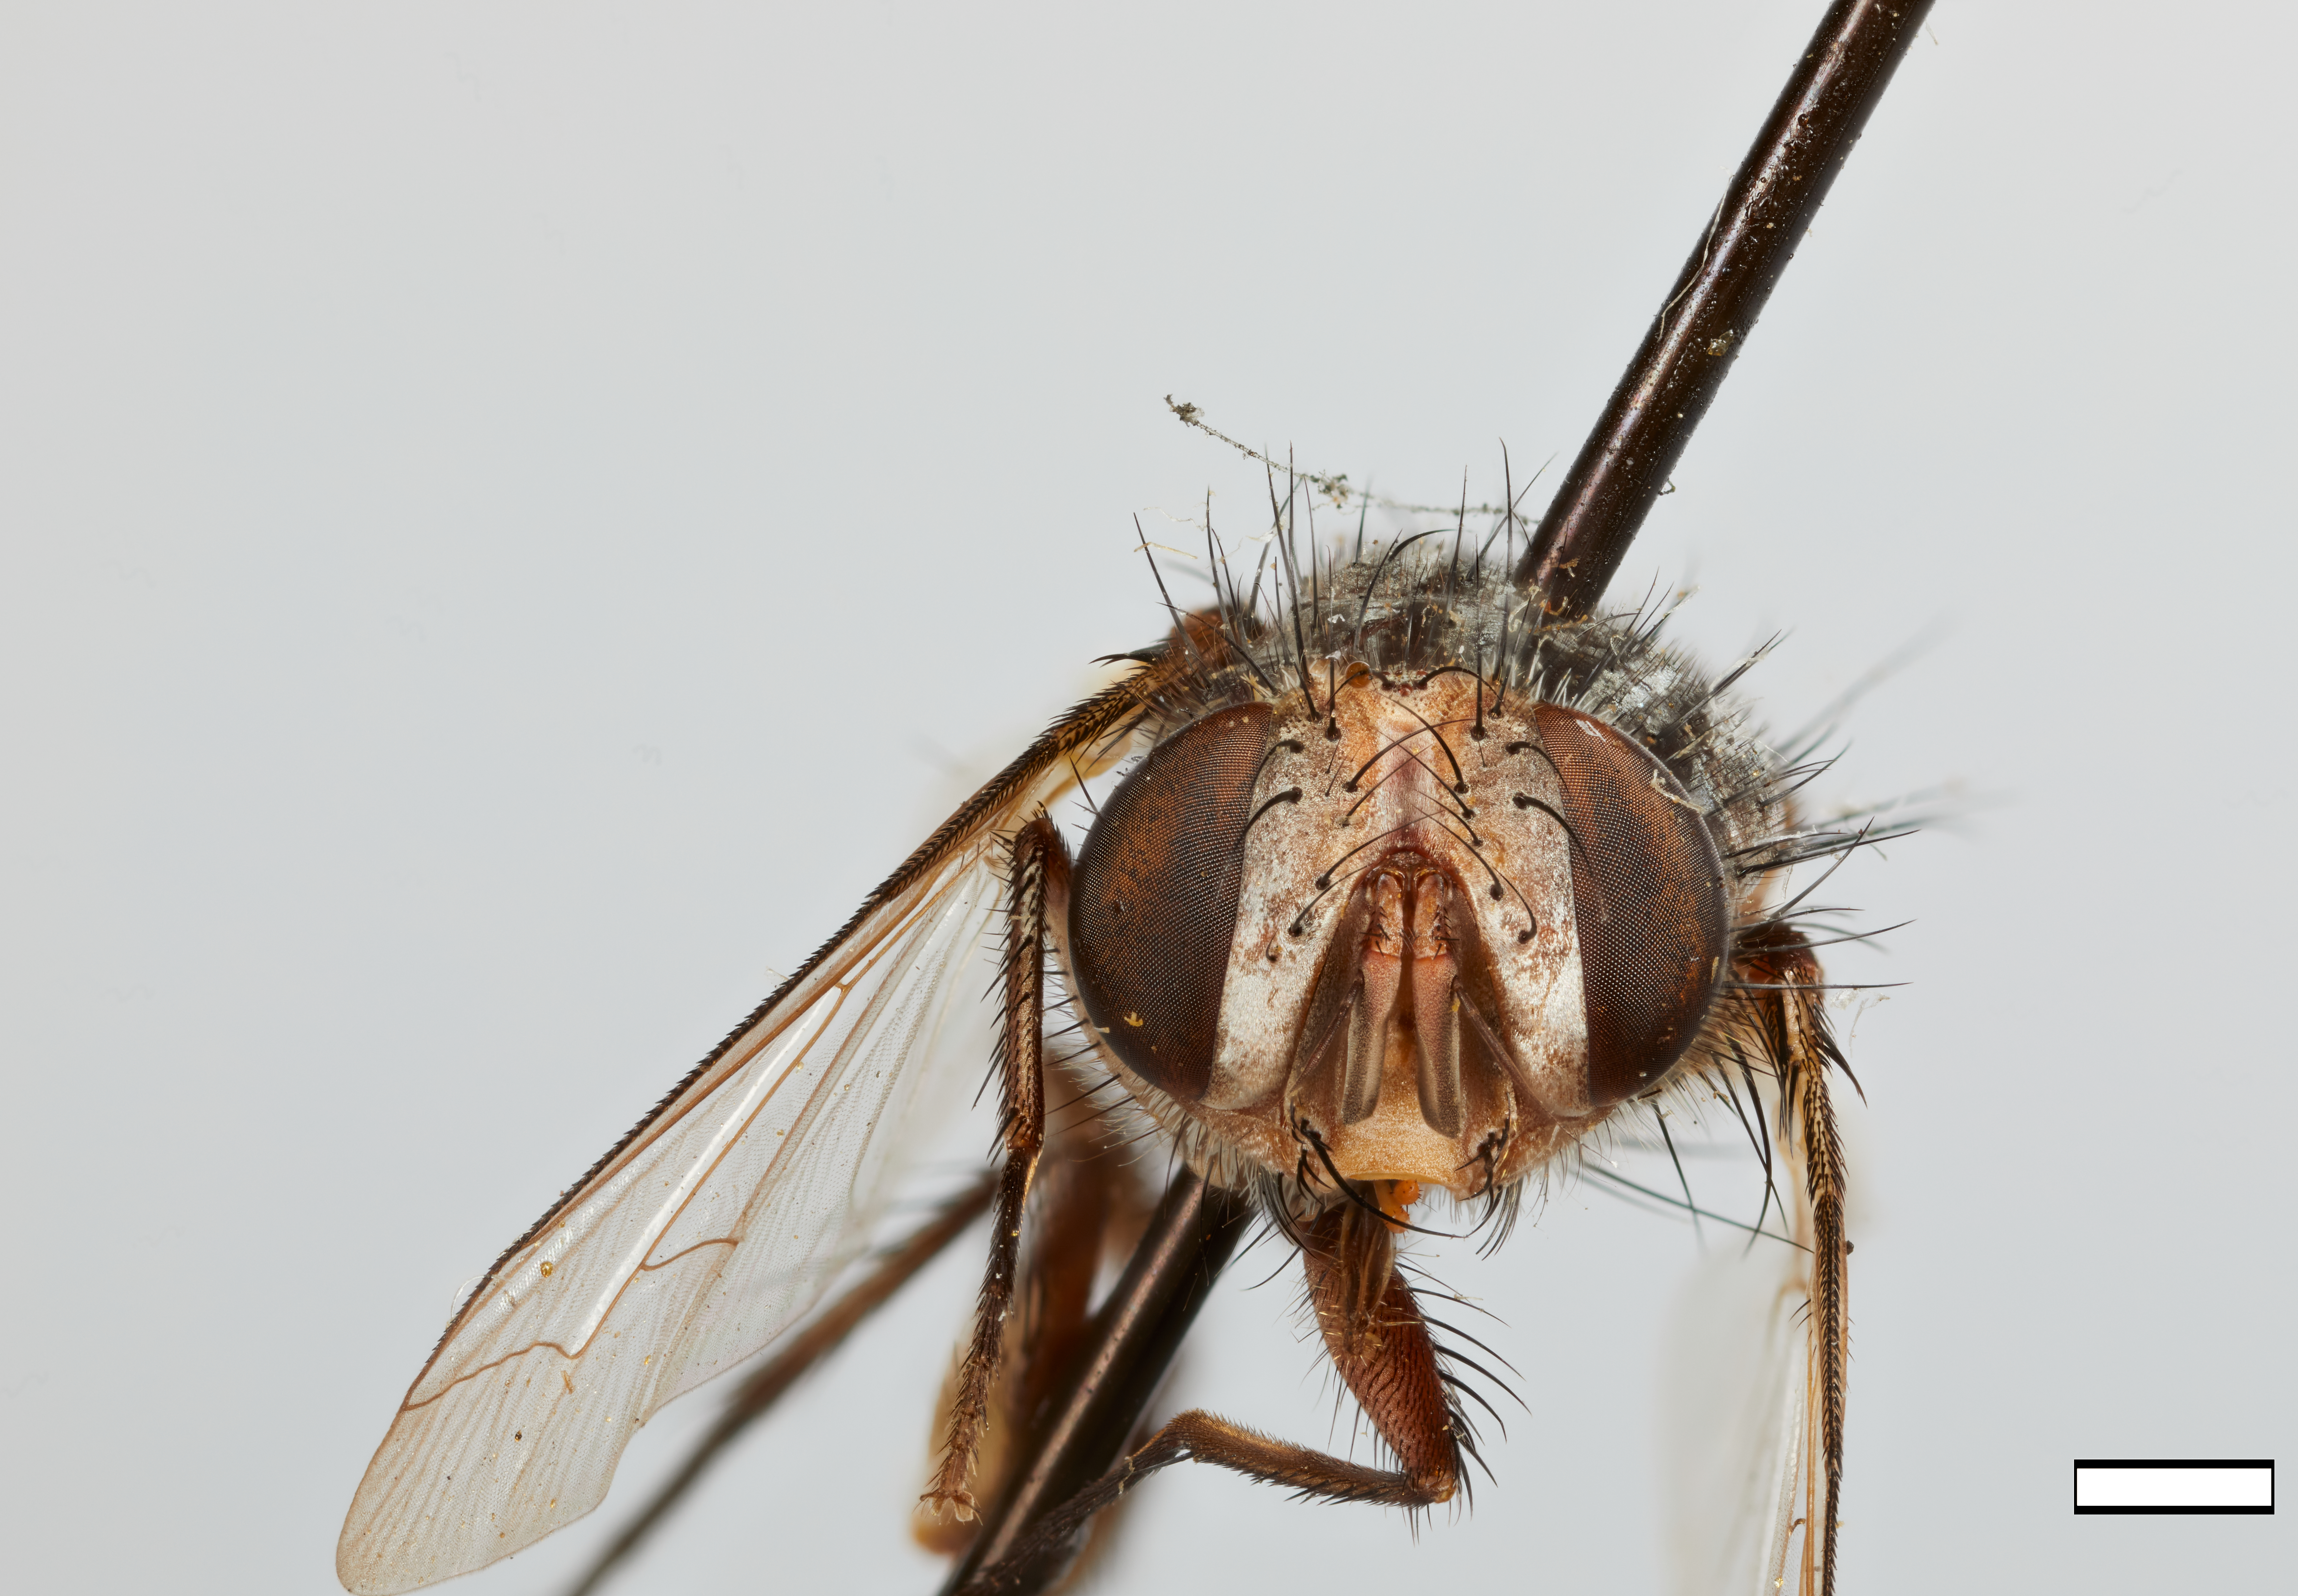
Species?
Cyclotaphrys anser
